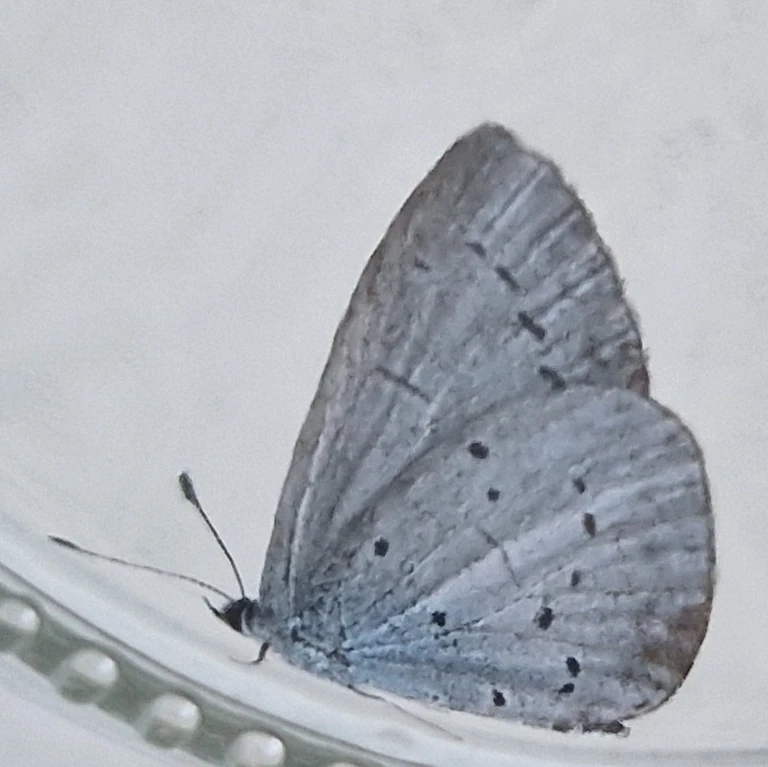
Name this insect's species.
Celastrina argiolus
